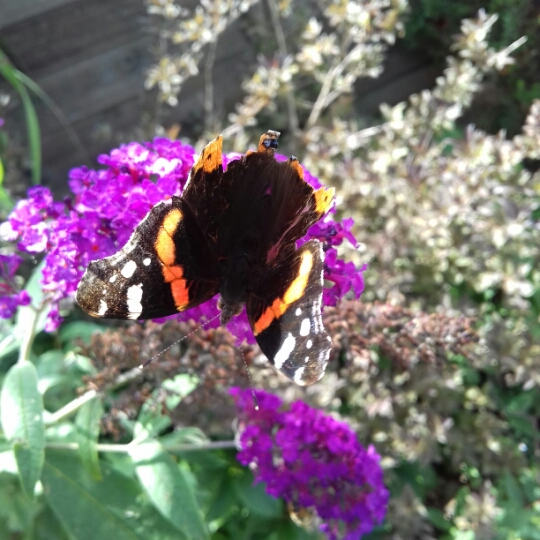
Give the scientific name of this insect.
Vanessa atalanta
